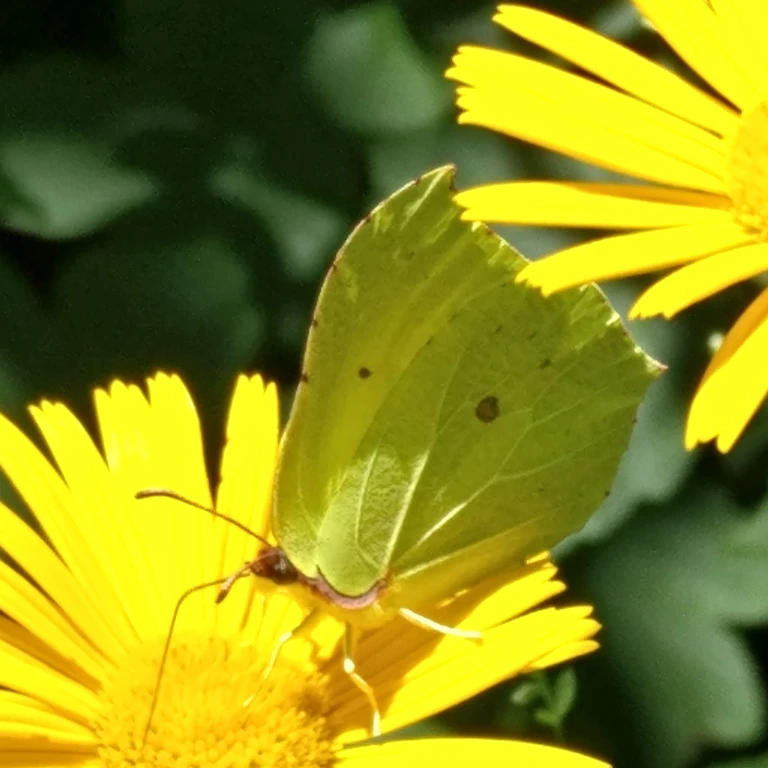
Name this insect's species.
Gonepteryx rhamni
